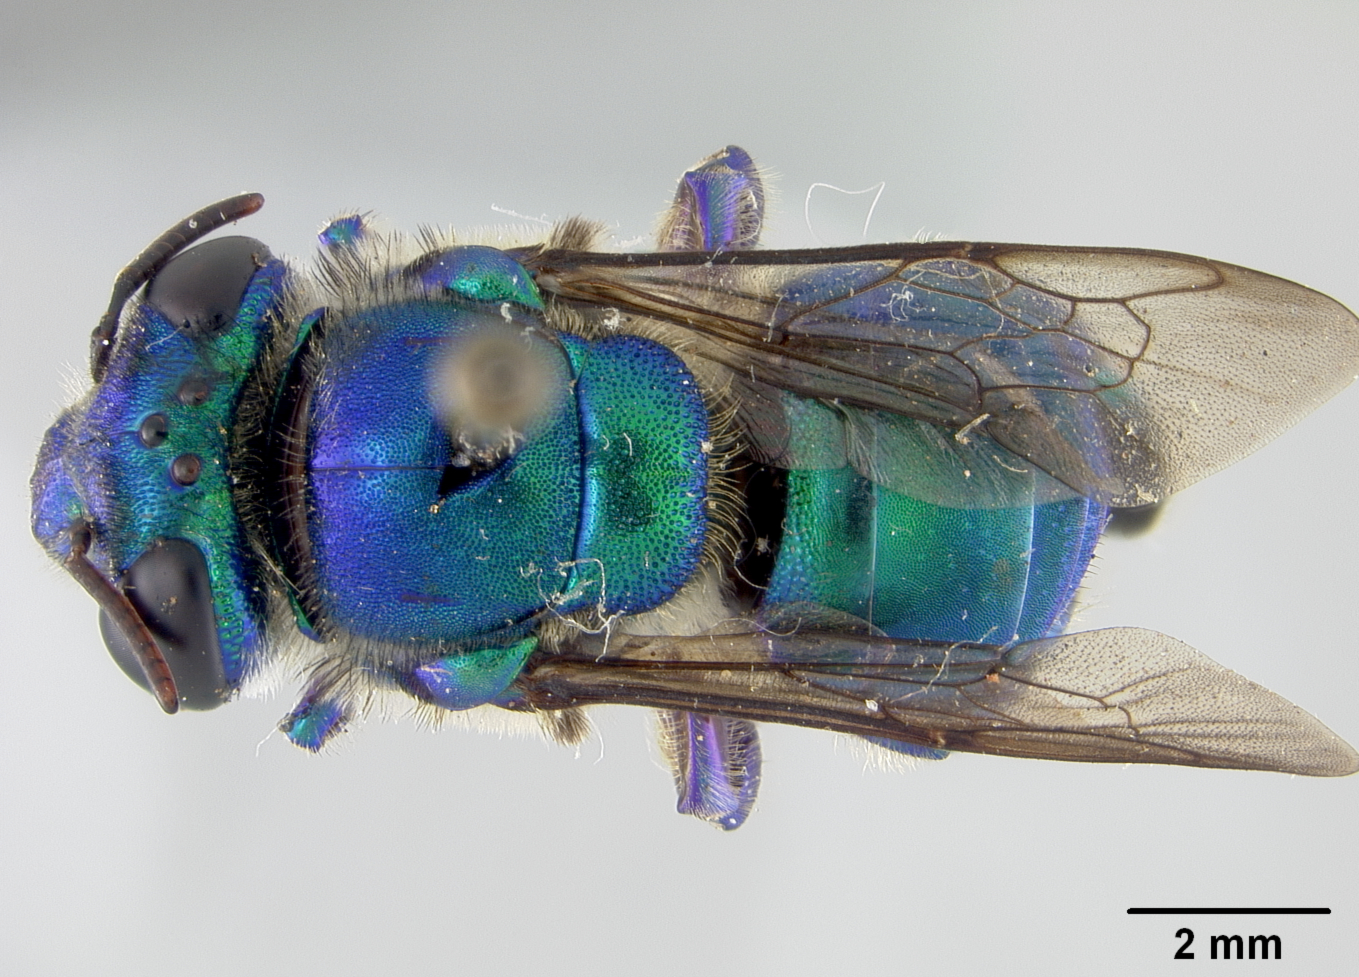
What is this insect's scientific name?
Euglossa cyanaspis
